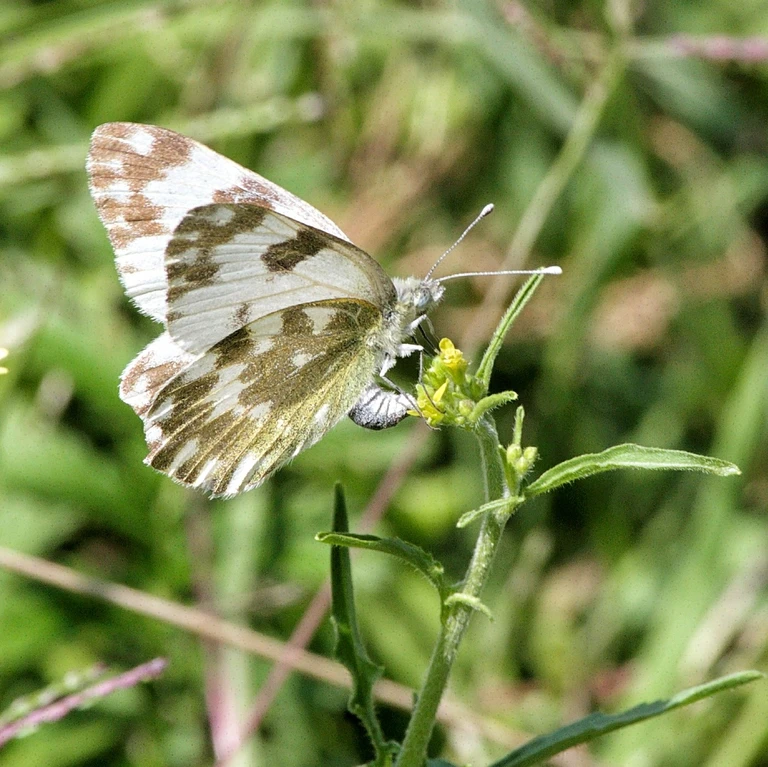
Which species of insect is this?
Pontia edusa
